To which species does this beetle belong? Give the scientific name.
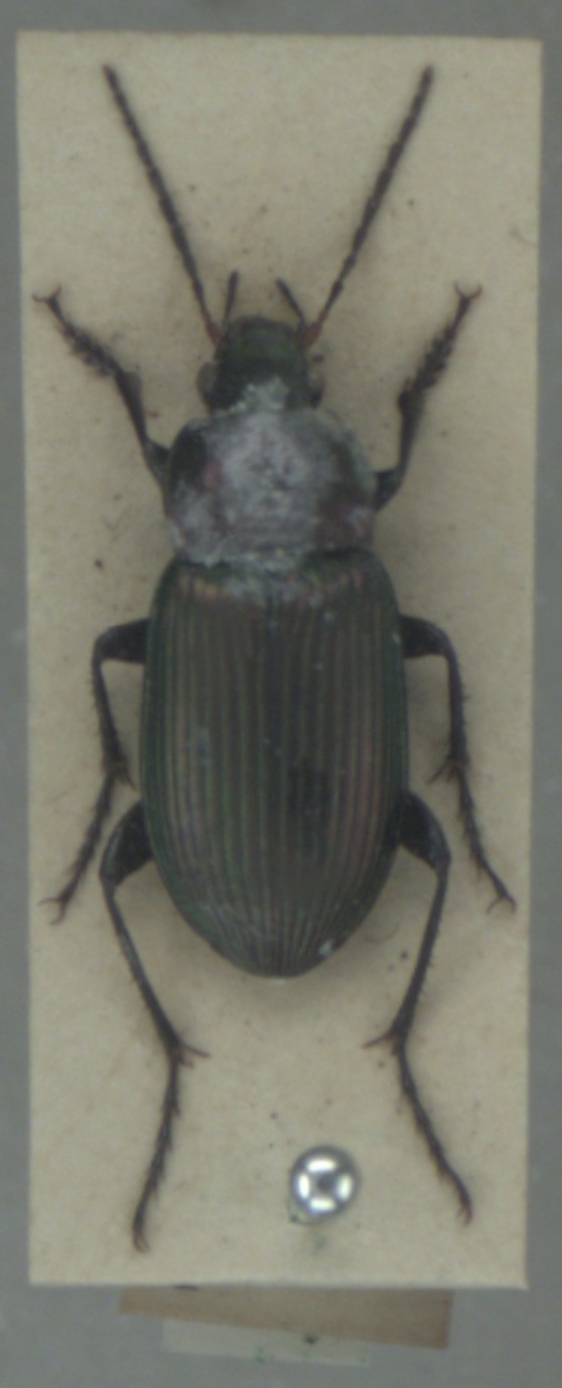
Poecilus cupreus
